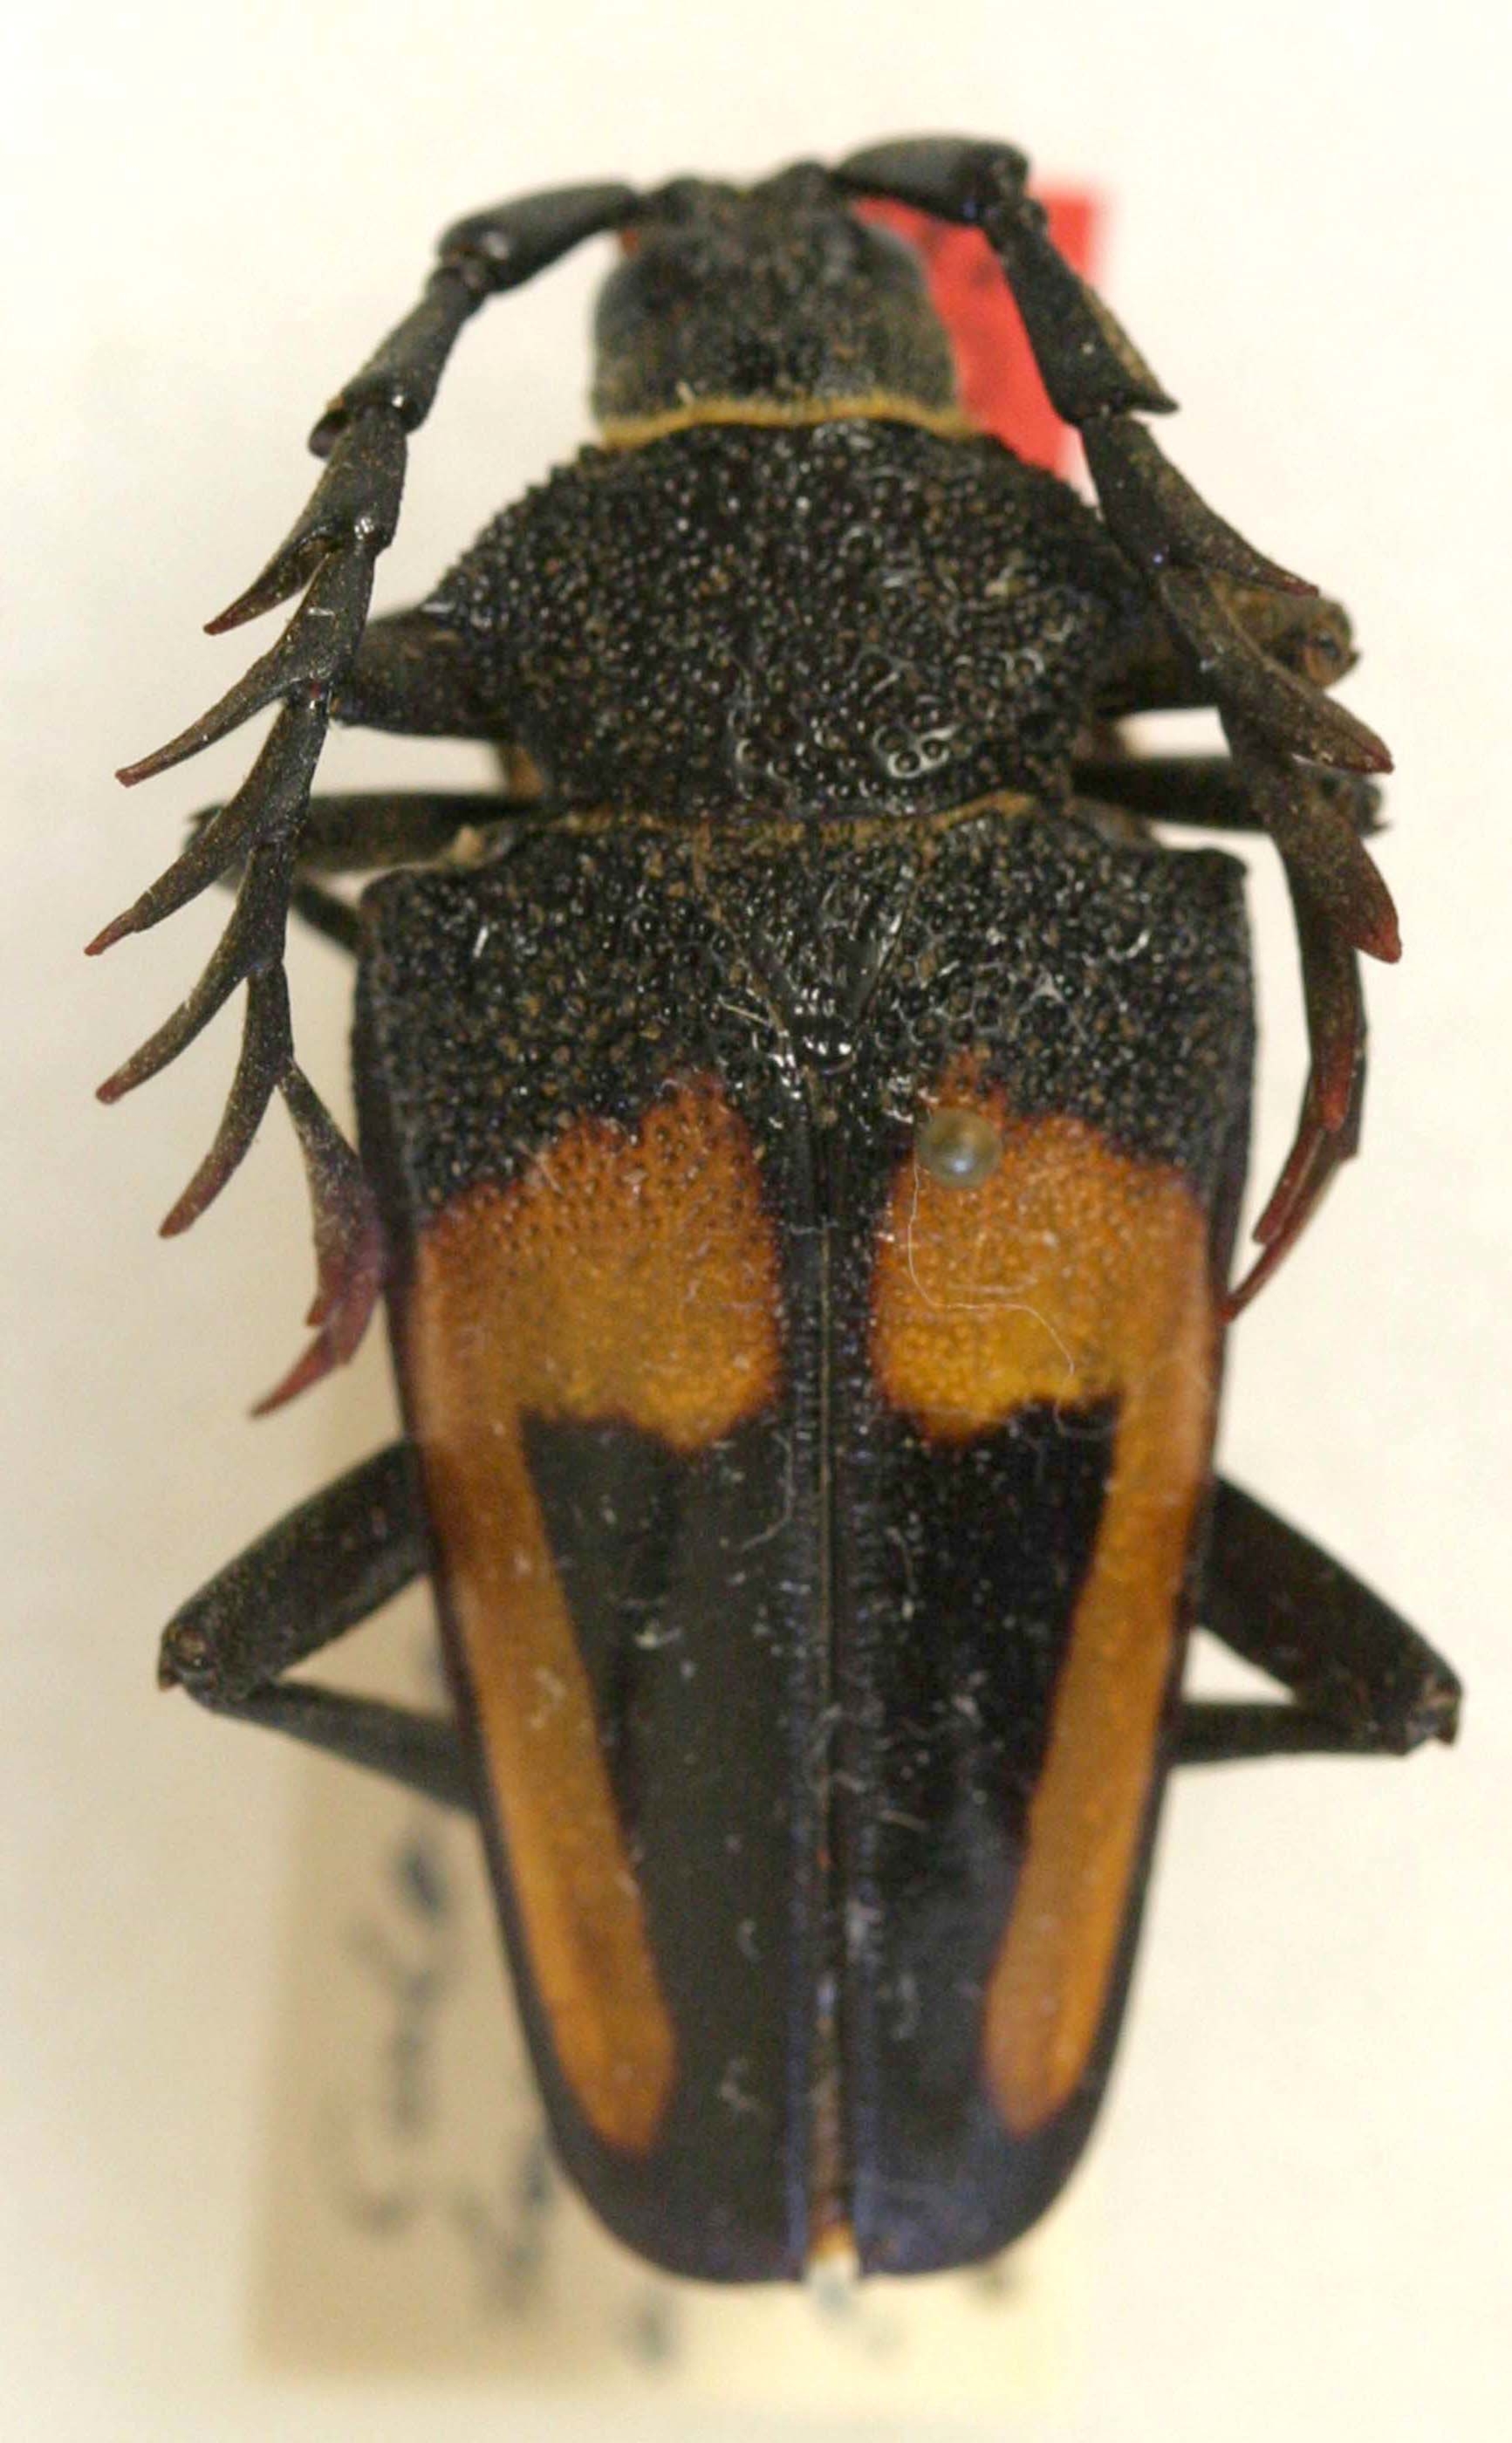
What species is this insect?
Calocomus hamatiferus (also Calocomus desmarestii)
